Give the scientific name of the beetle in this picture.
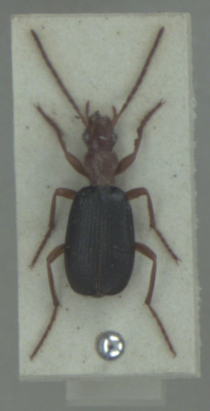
Brachinus crepitans
